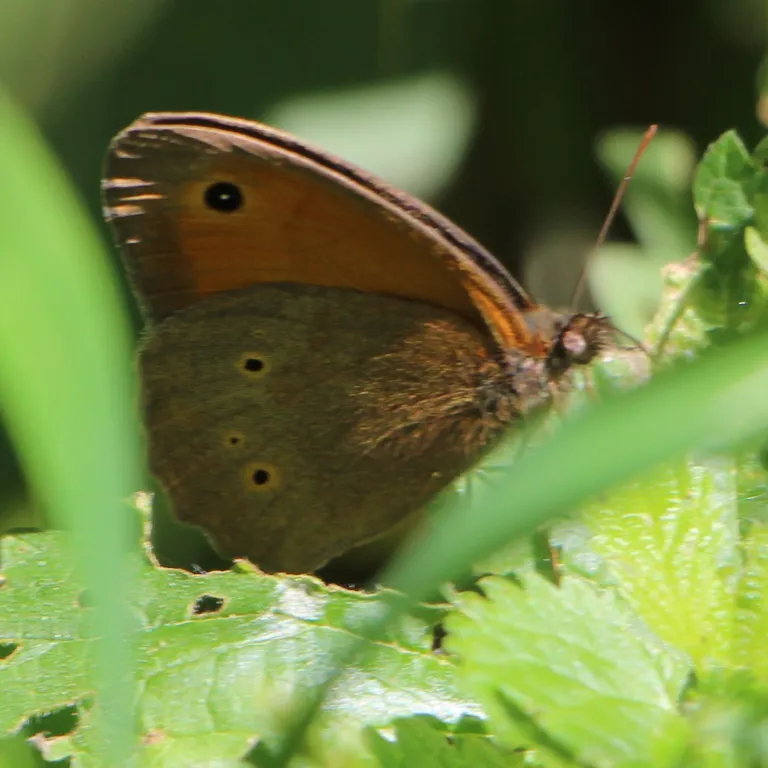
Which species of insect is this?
Maniola jurtina
